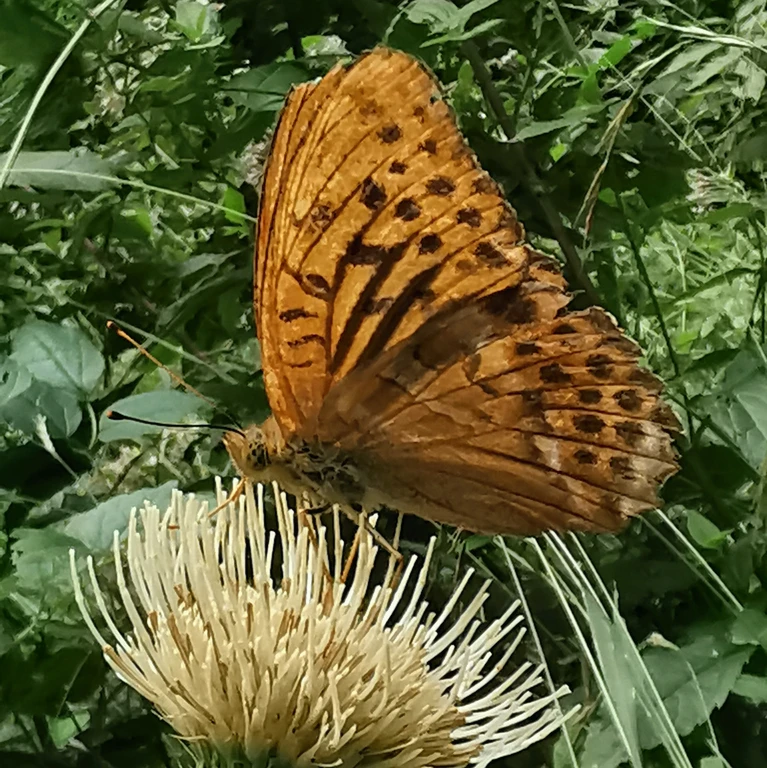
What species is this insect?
Argynnis paphia
